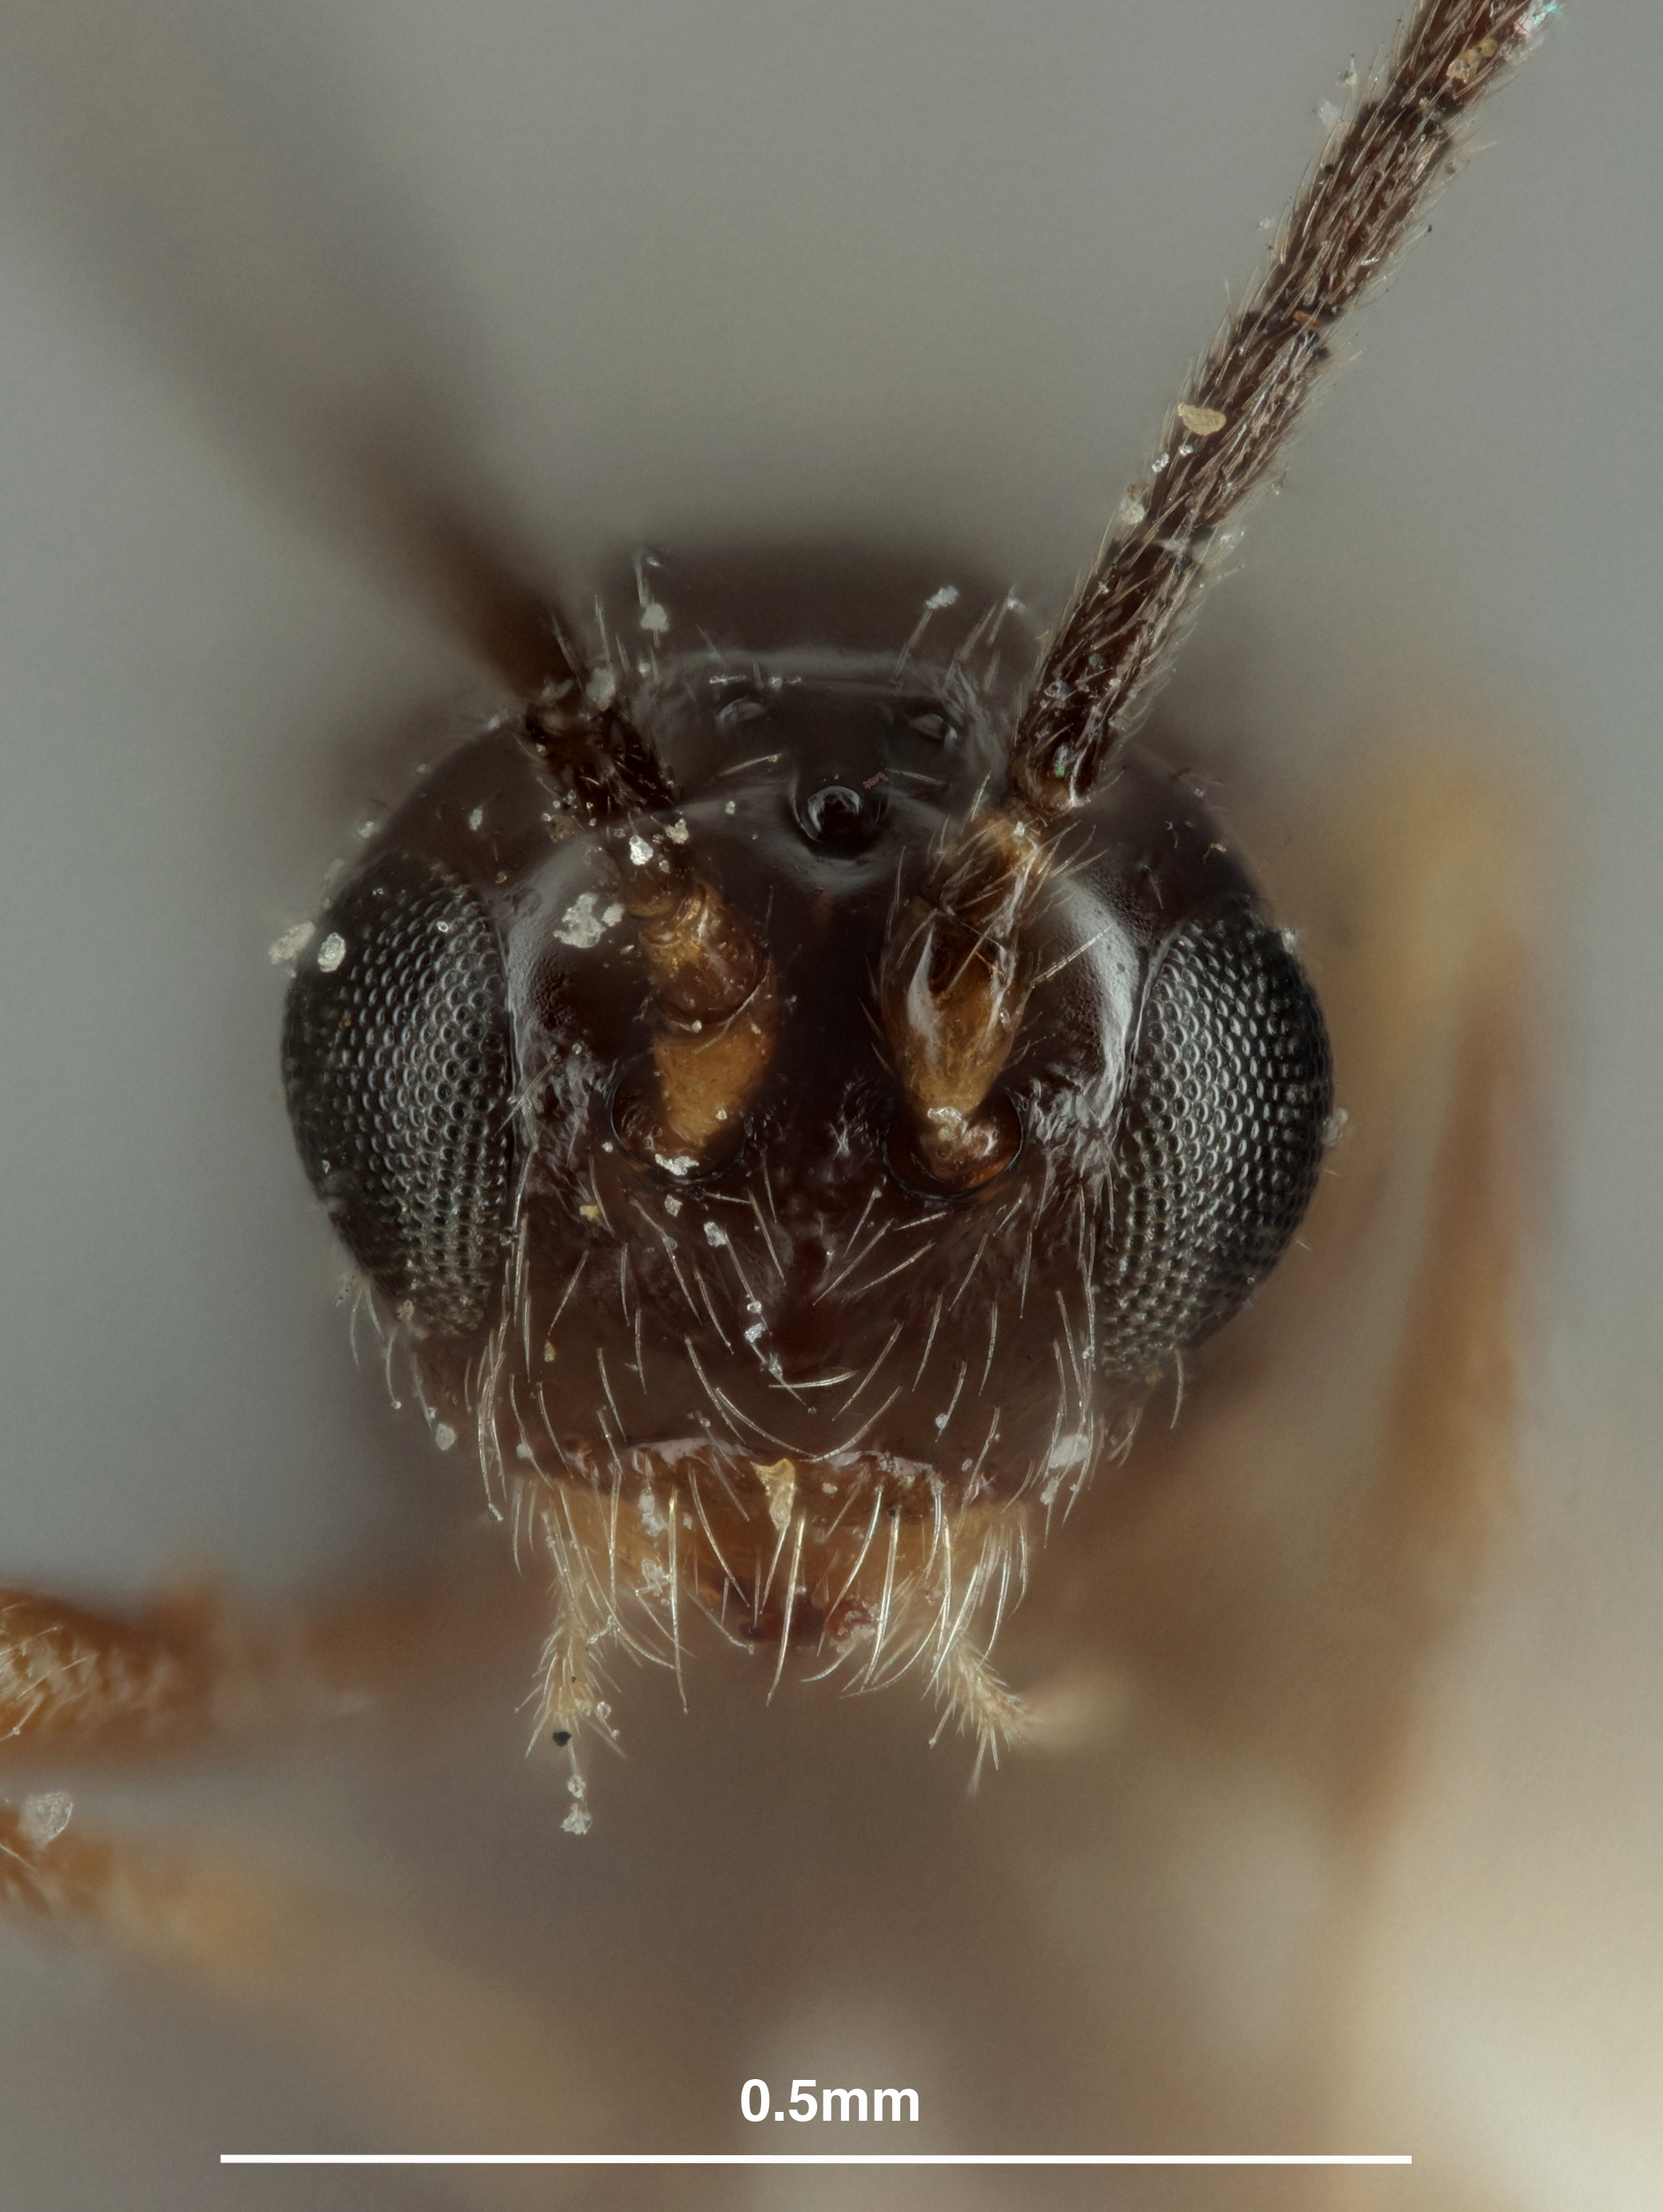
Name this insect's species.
Opius bruneipes
